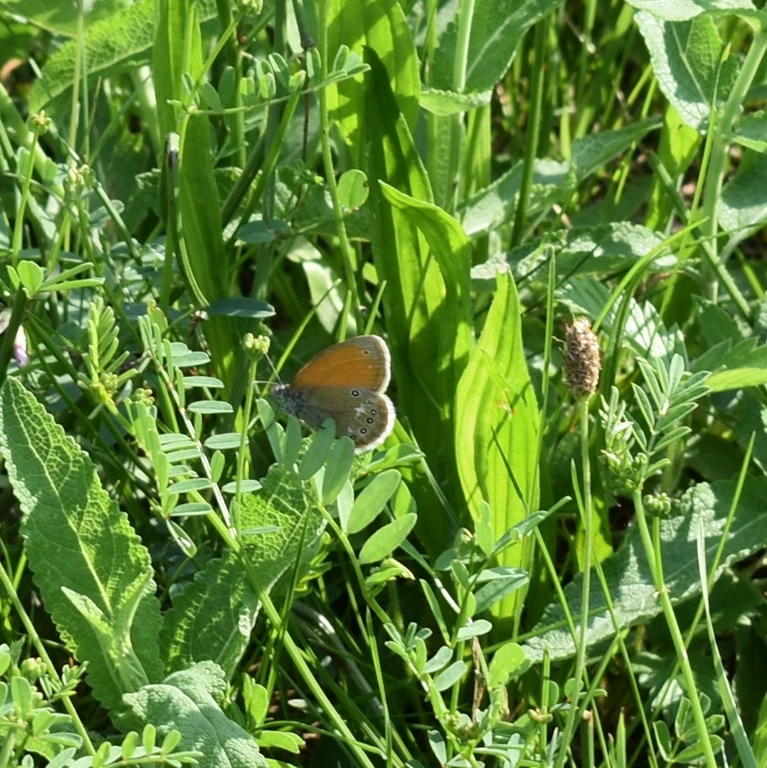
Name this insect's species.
Coenonympha glycerion (also Coenonympha iphis)
